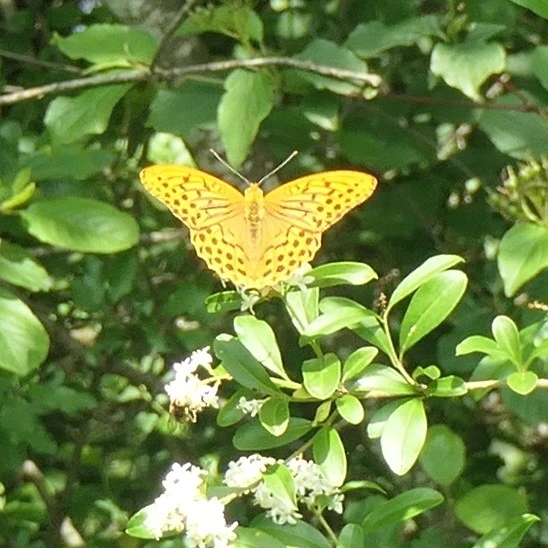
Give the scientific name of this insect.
Argynnis paphia
